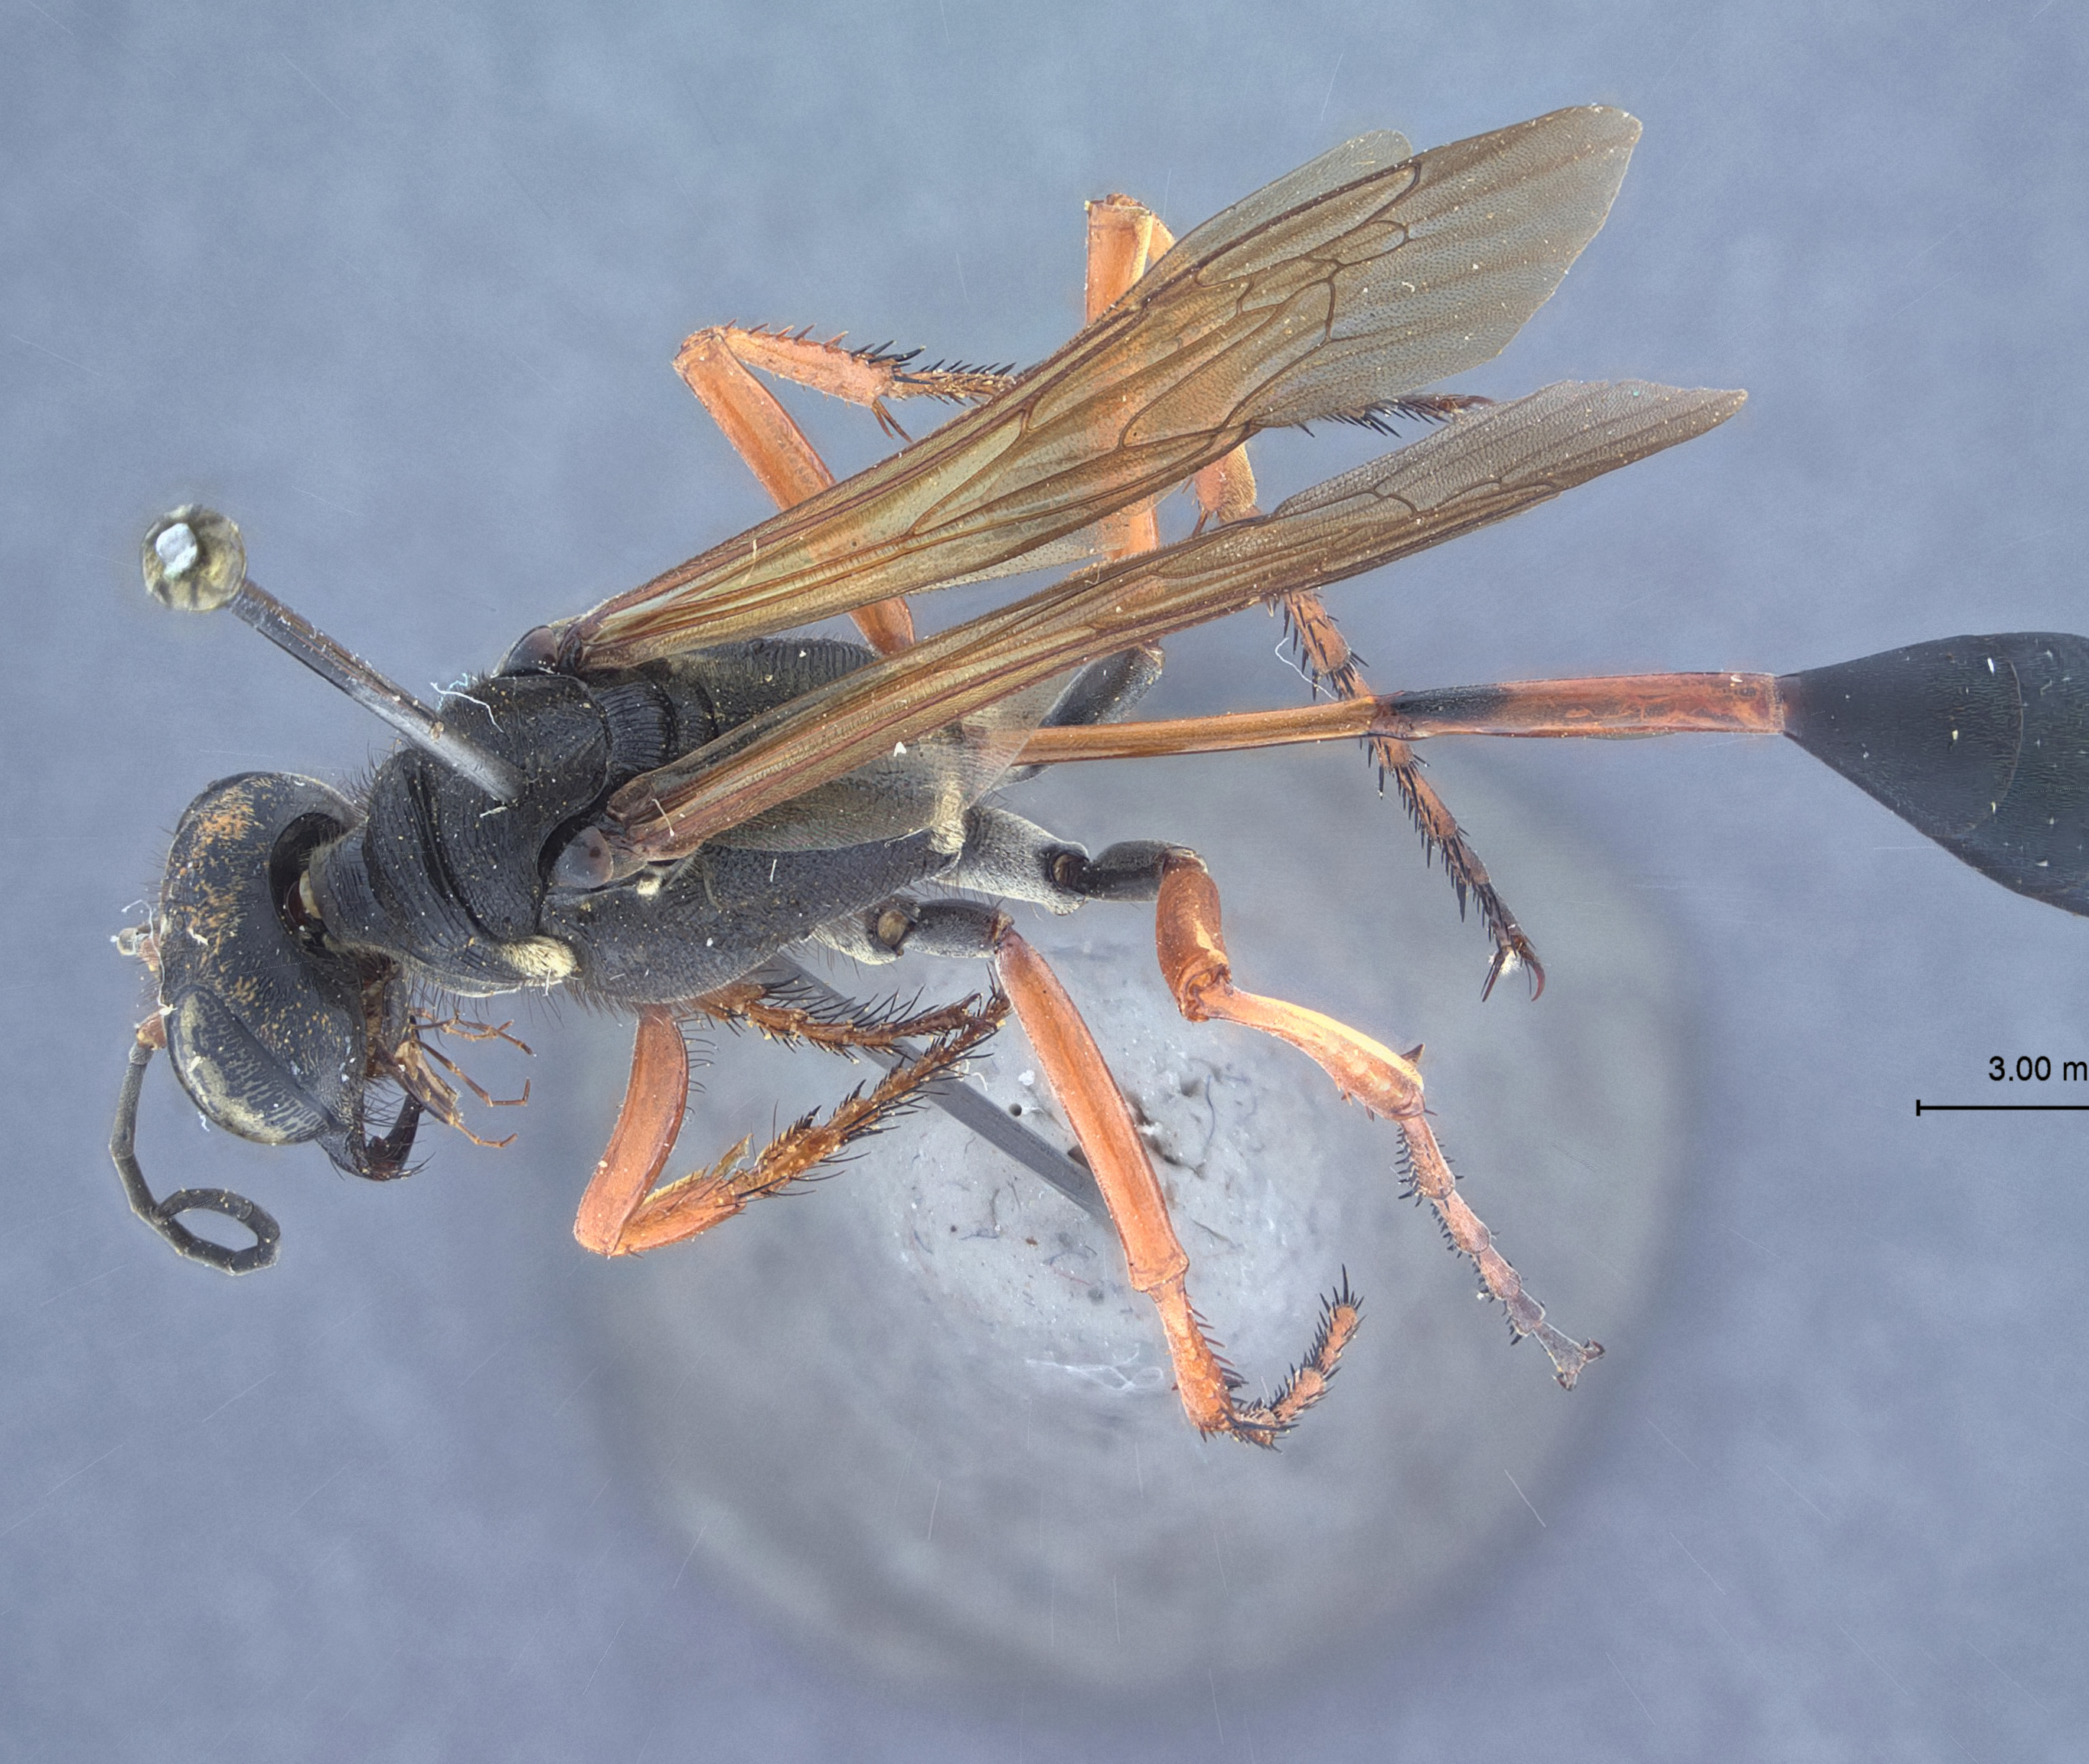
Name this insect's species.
Ammophila clavus
